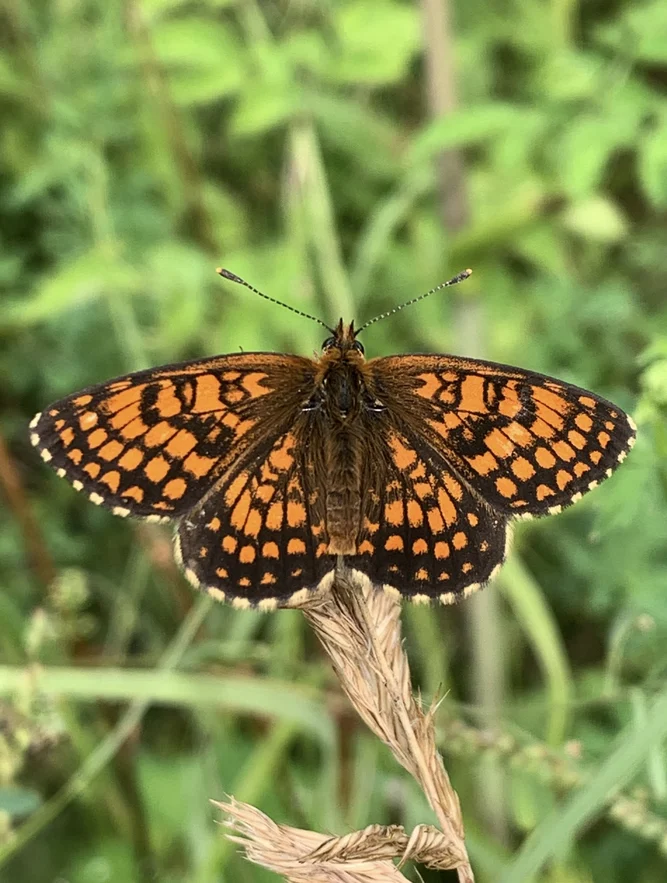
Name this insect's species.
Melitaea athalia
